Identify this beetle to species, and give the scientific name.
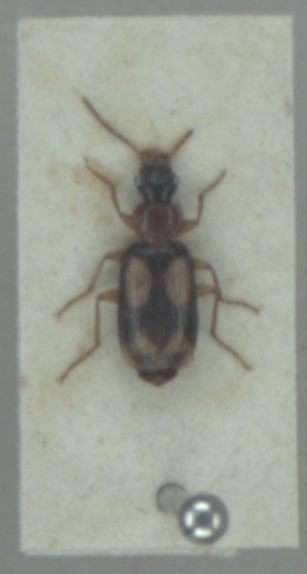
Dromius quadrimaculatus
